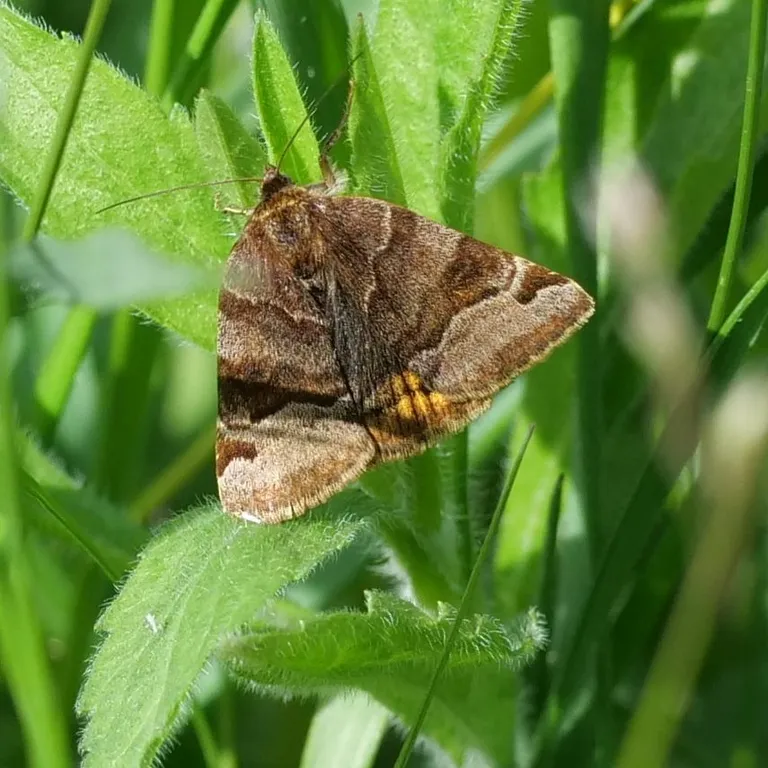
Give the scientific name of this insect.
Euclidia glyphica
